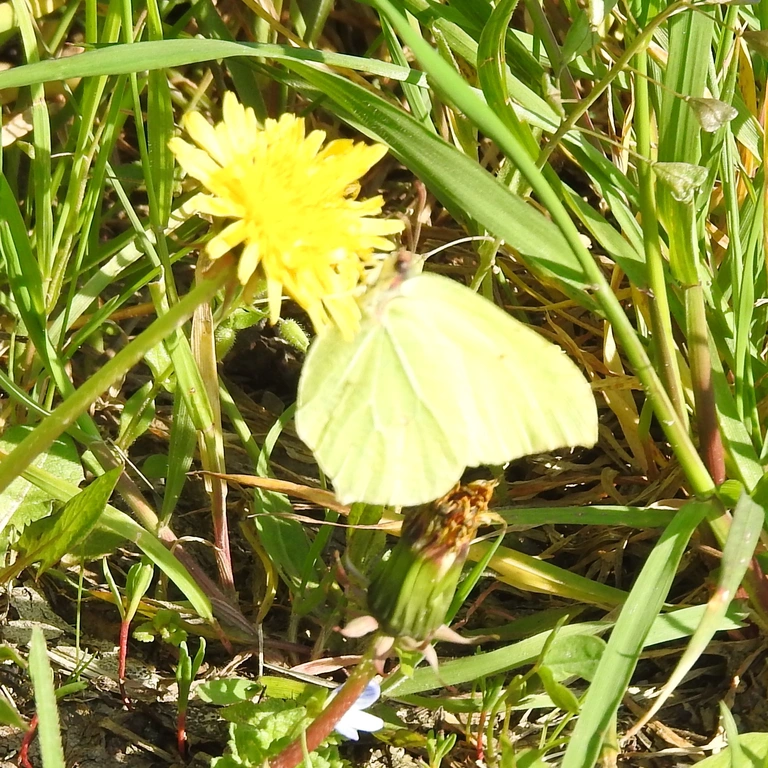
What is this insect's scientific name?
Gonepteryx rhamni
